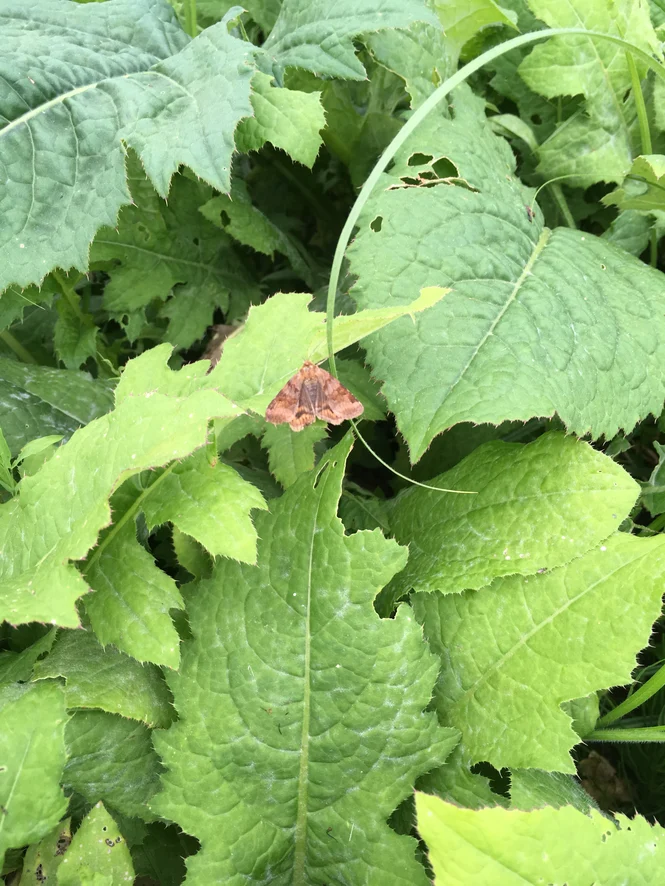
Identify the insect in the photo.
Euclidia glyphica
